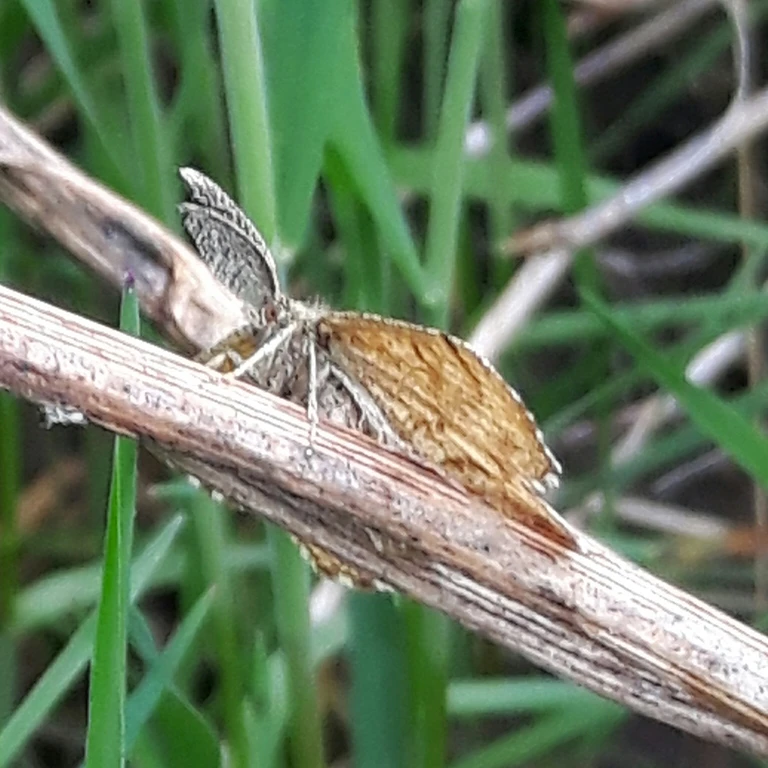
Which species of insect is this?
Ematurga atomaria
